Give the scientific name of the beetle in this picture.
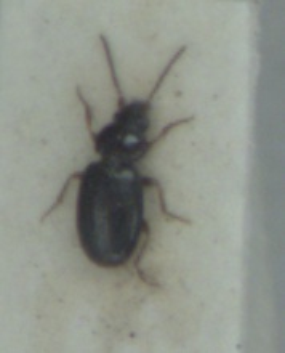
Bembidion obtusum
